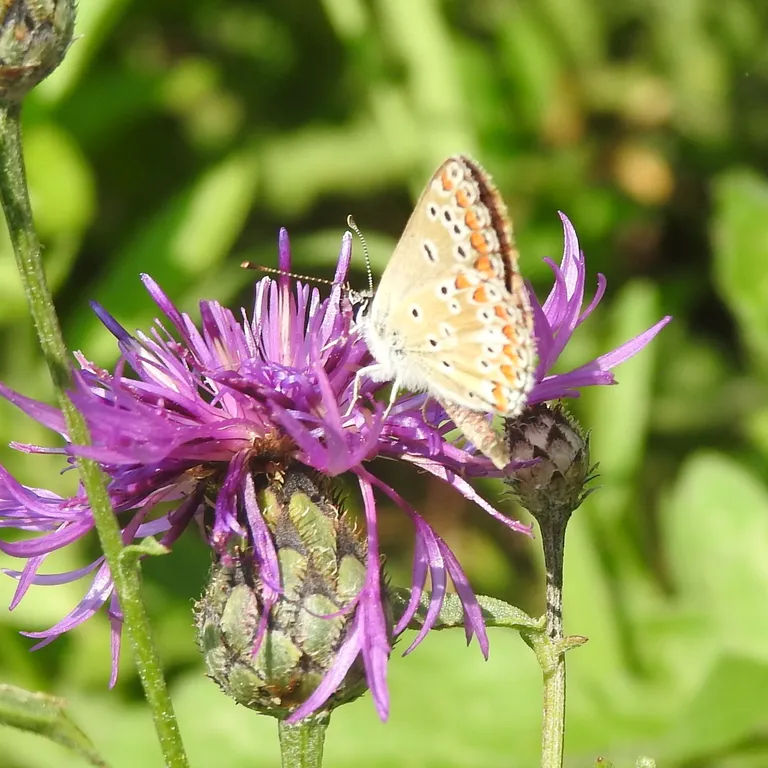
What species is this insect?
Aricia agestis/artaxerxes
